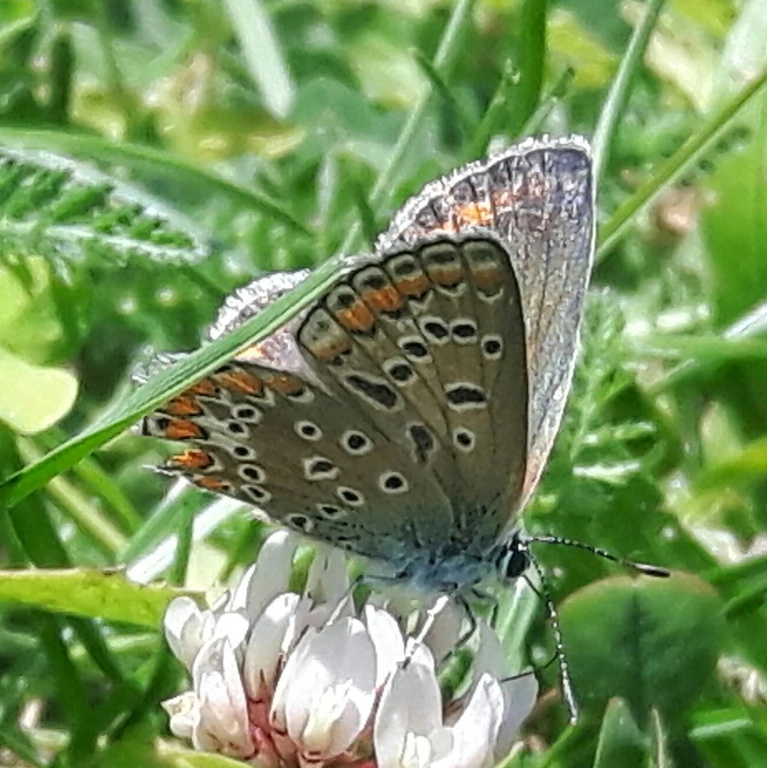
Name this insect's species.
Polyommatus icarus
